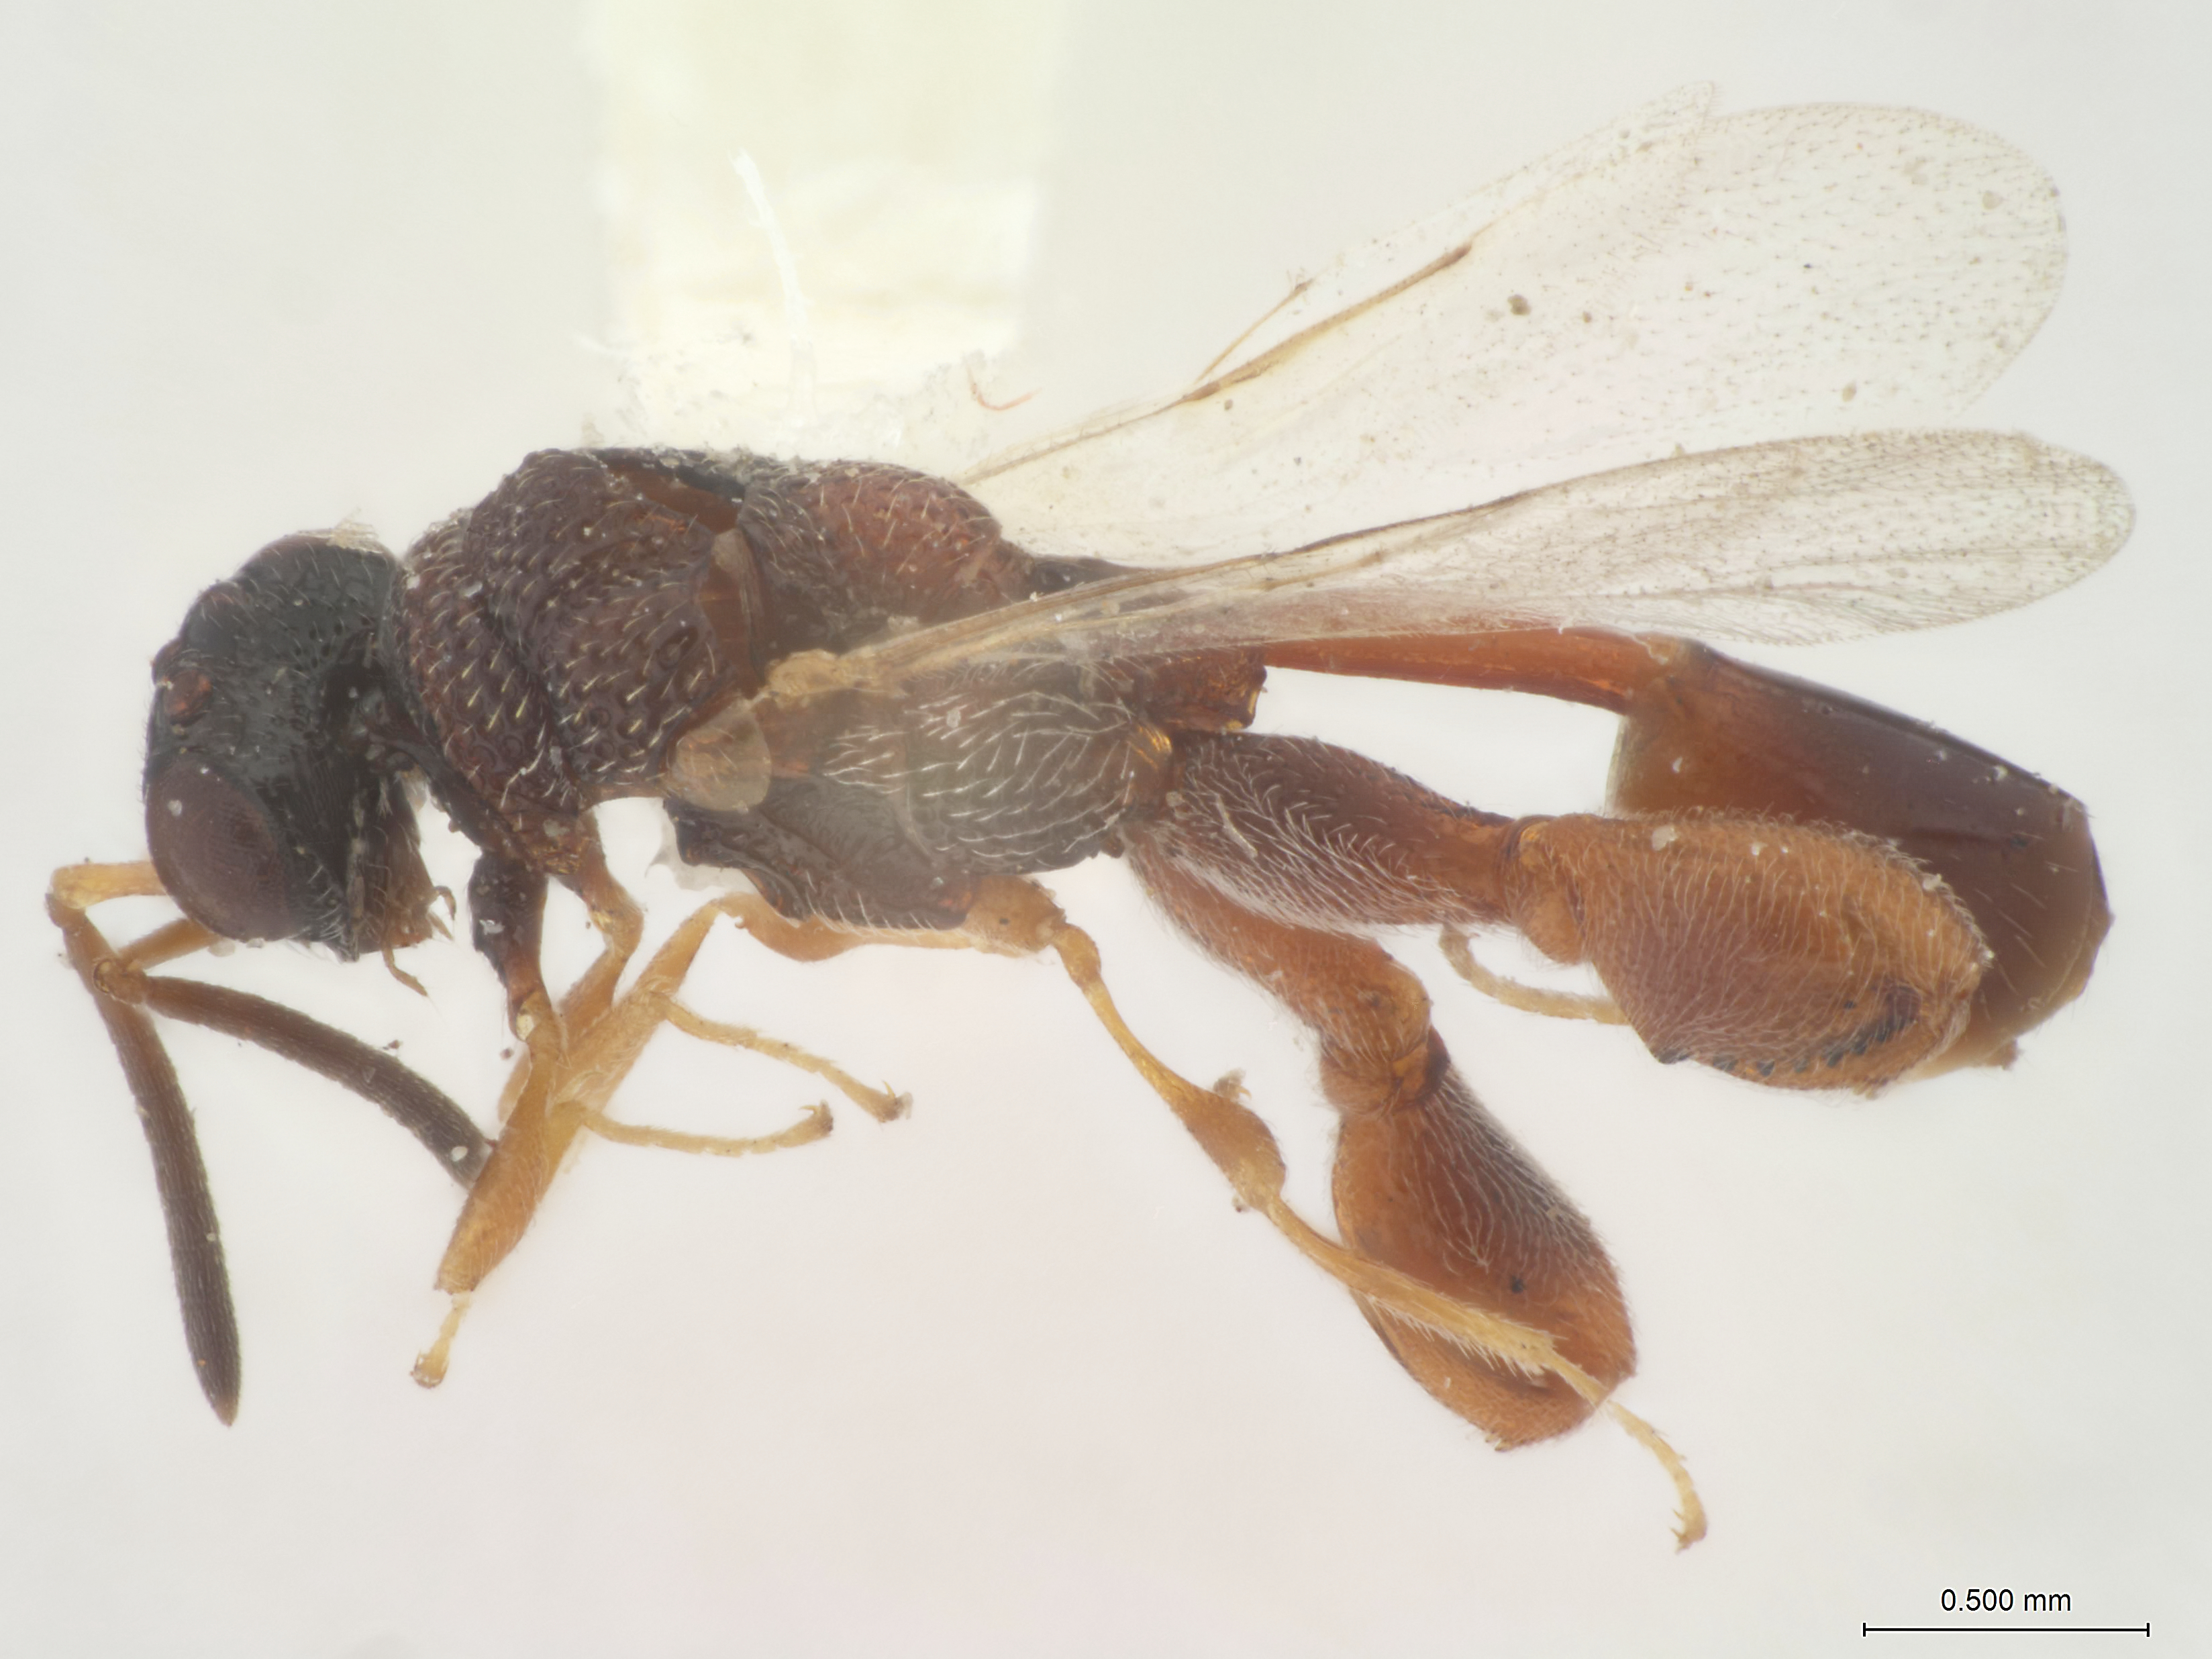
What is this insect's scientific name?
Chalcitella monticola
